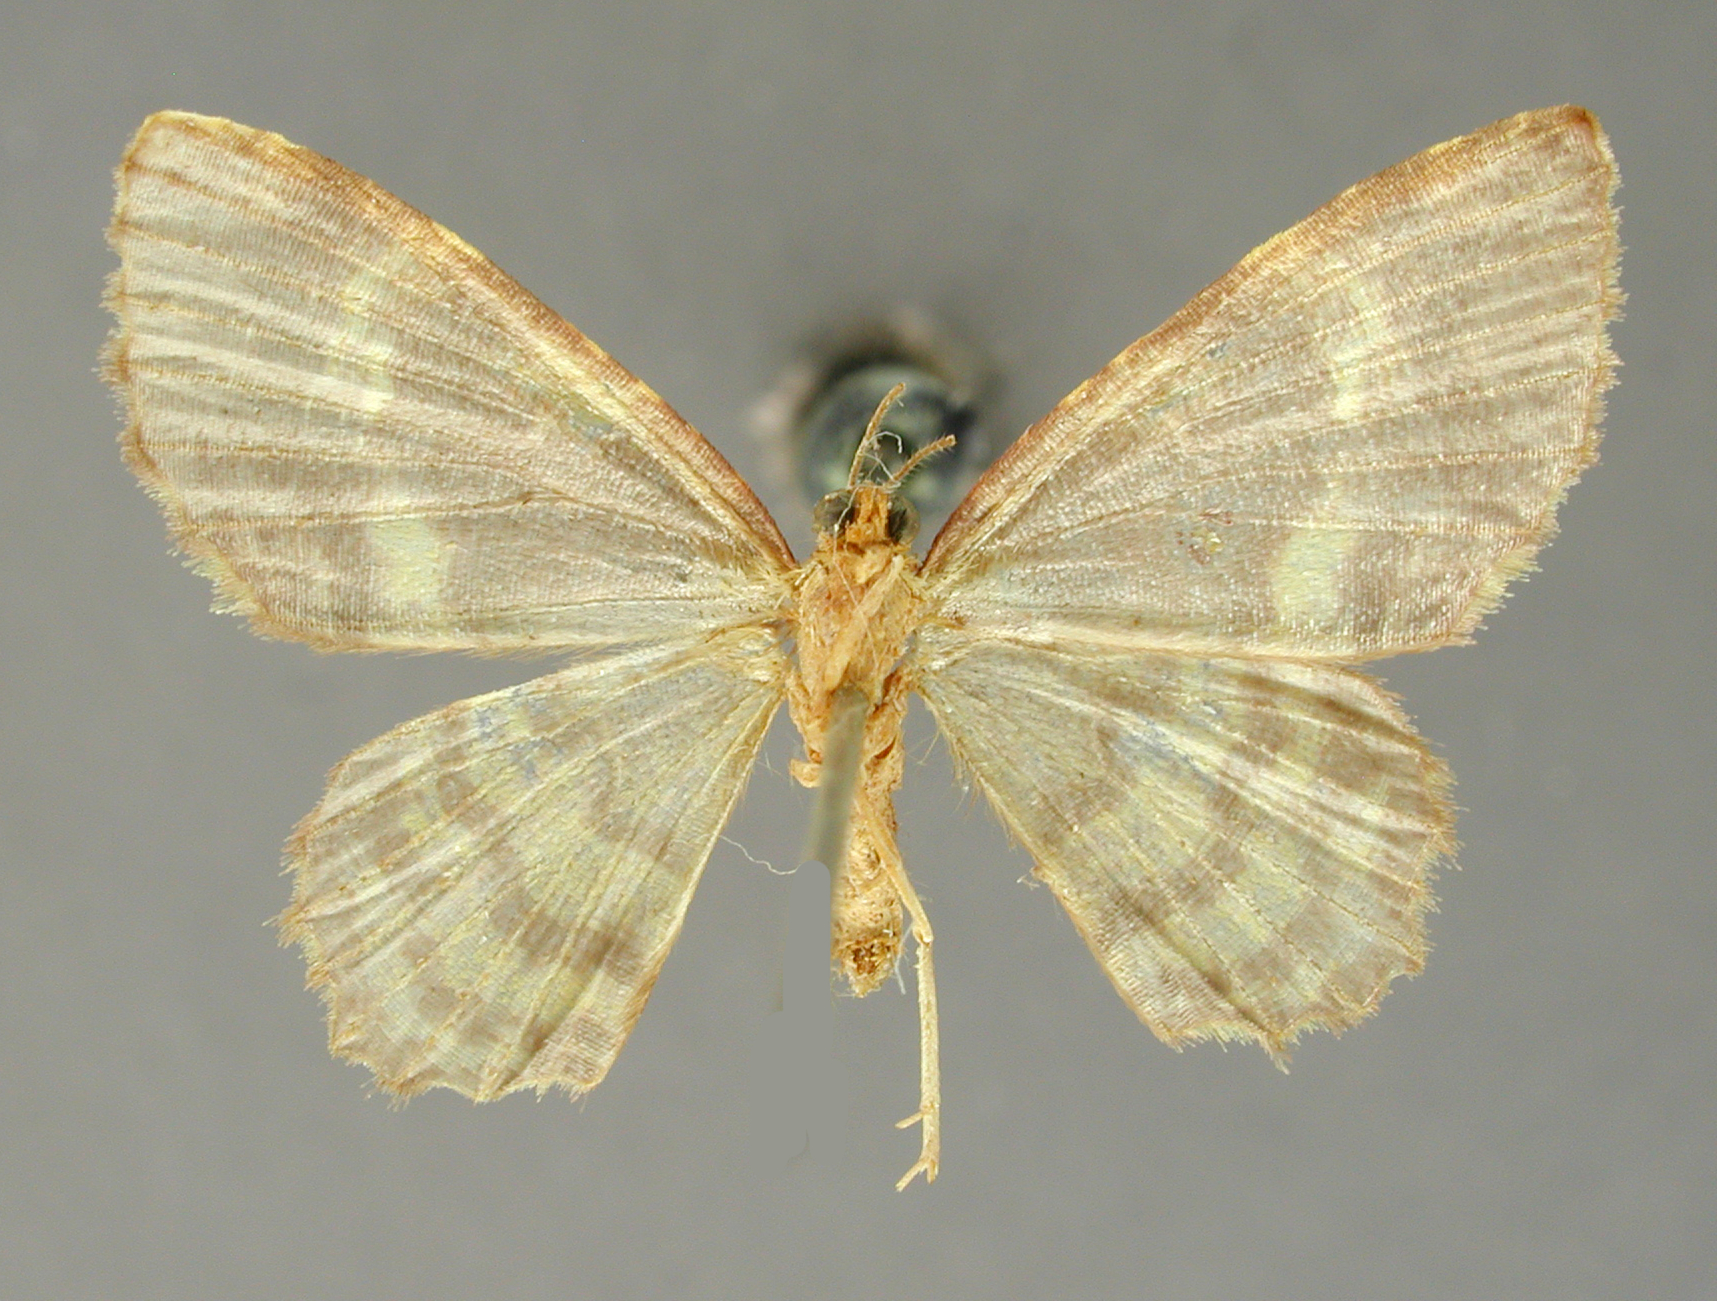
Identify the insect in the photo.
Cambogia haltima
